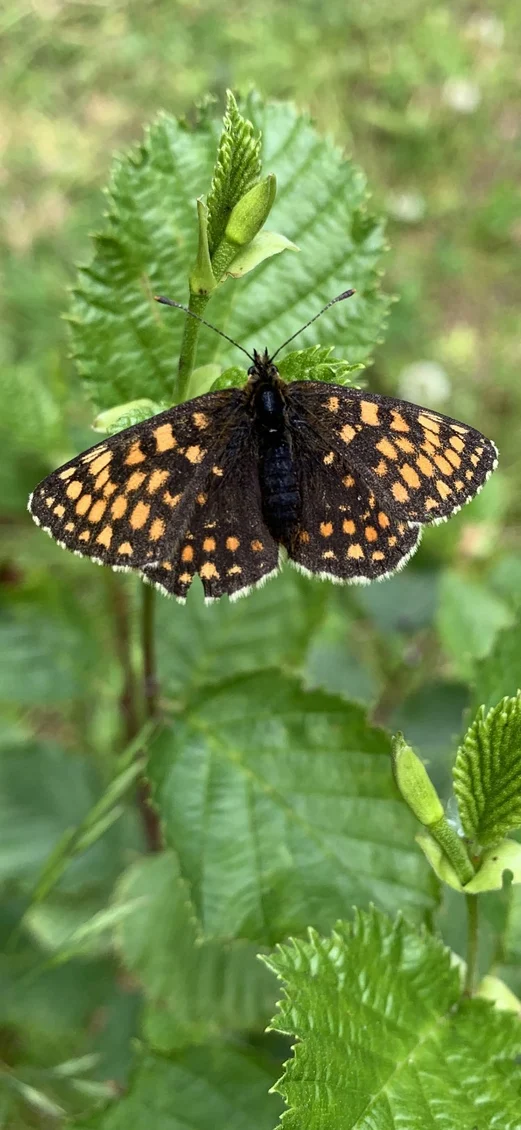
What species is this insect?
Melitaea diamina
